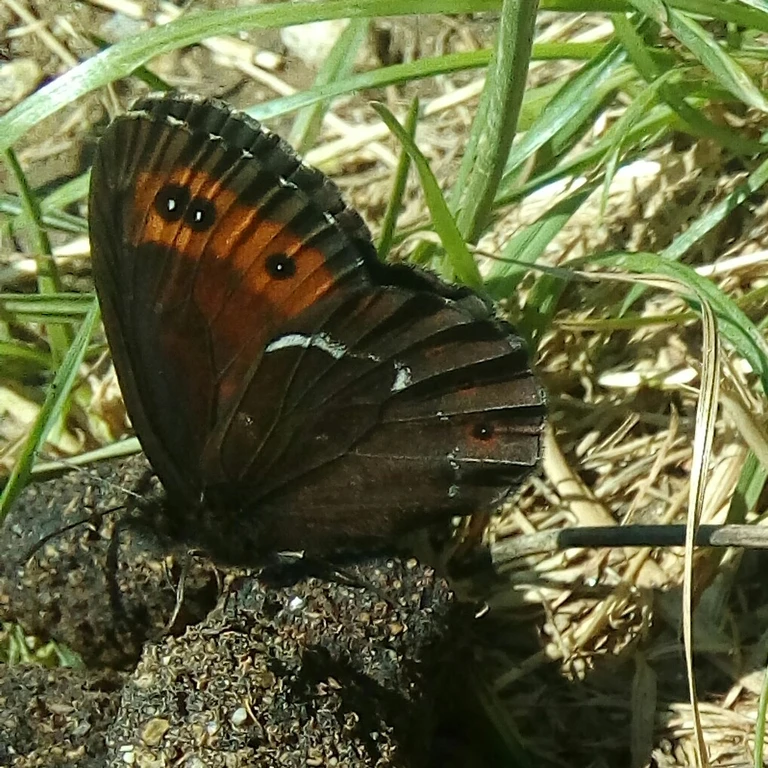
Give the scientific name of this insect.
Erebia ligea
